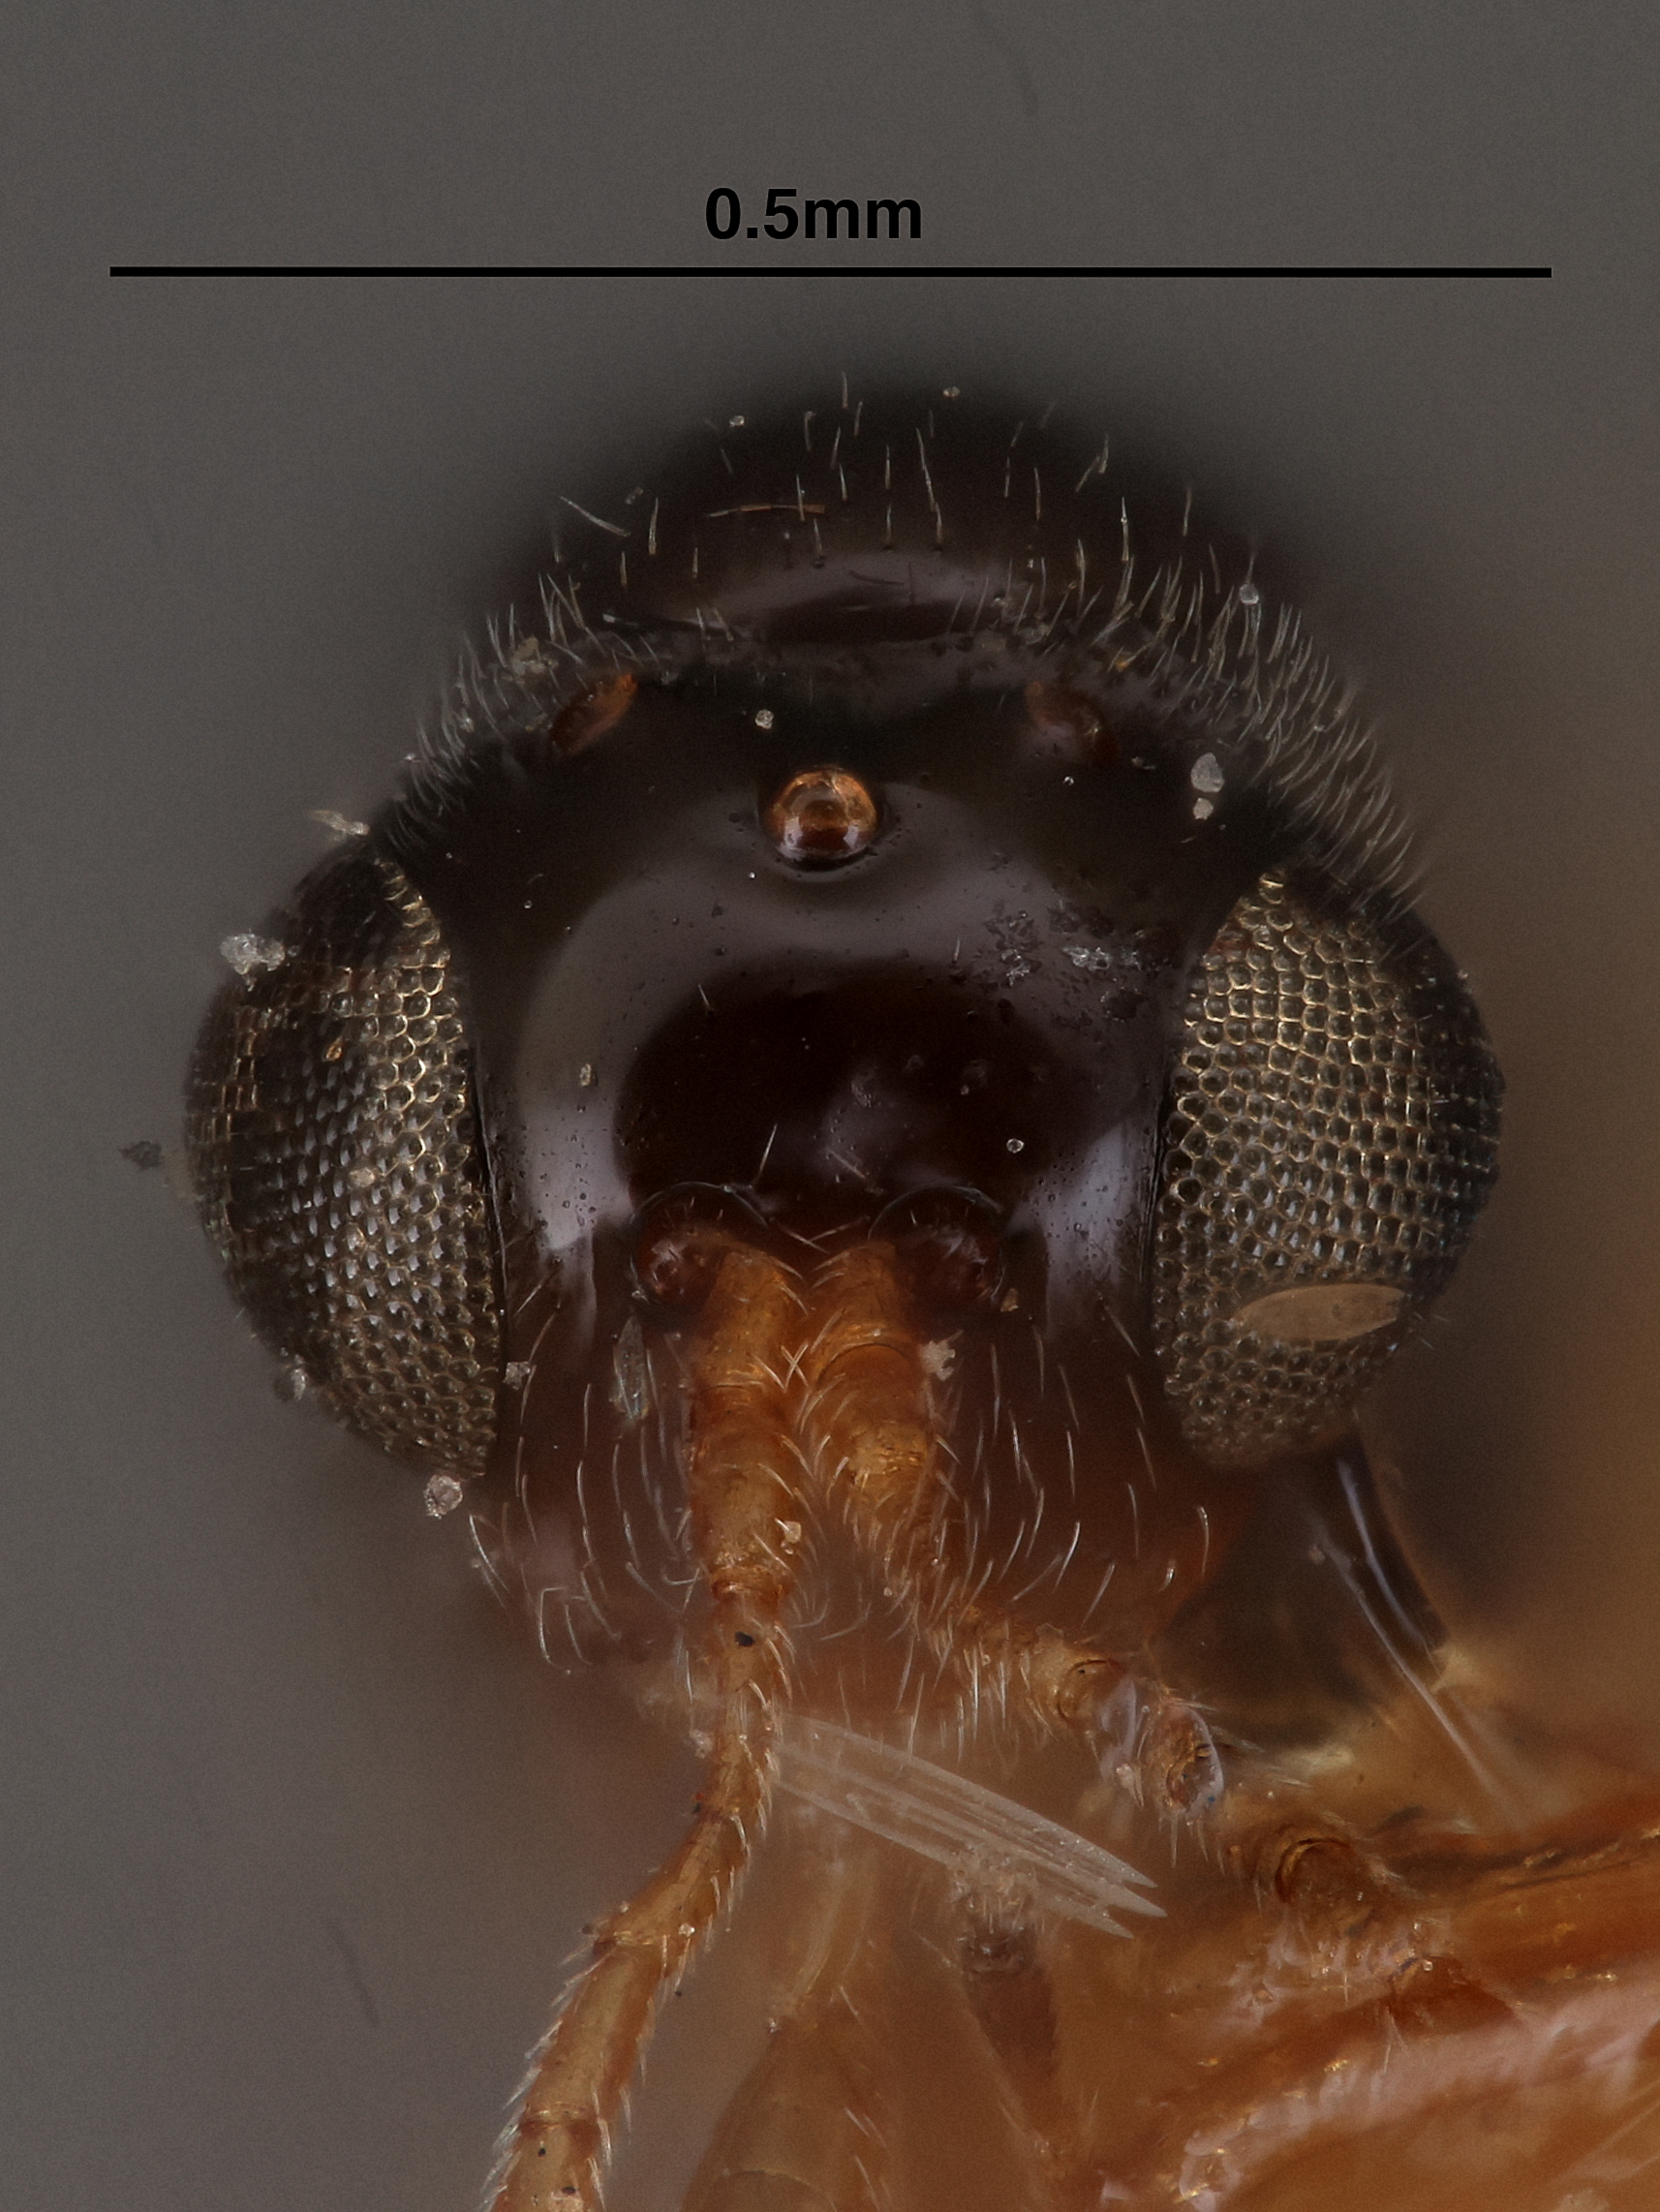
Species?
Phaenoglyphis americana
